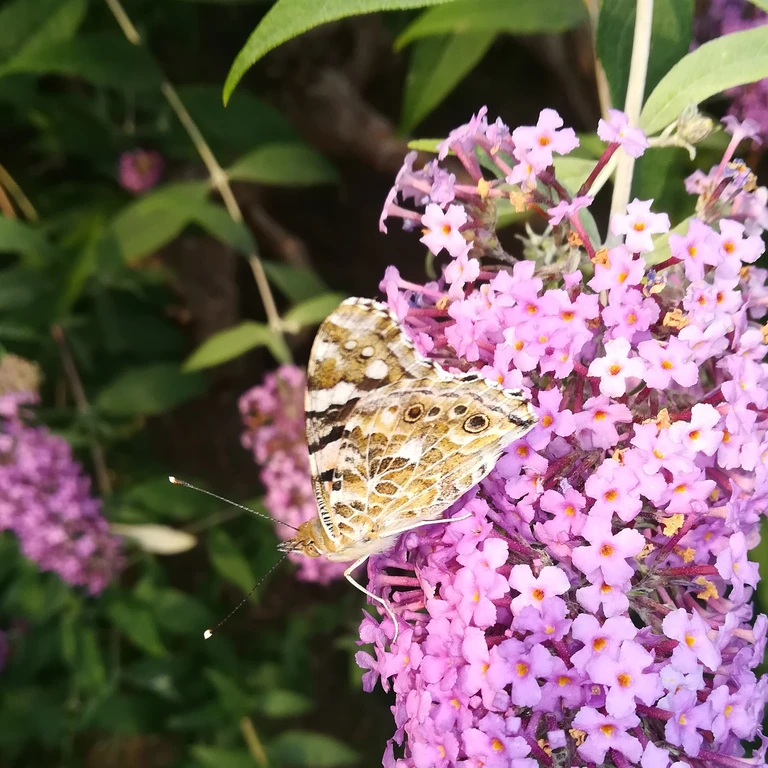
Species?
Vanessa cardui
